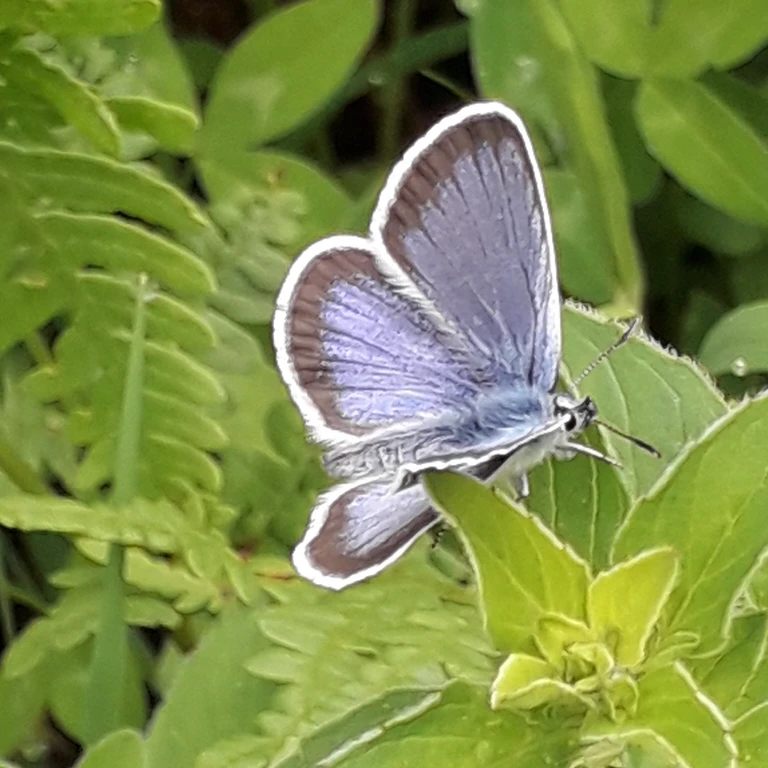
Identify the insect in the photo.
Plebejus argus
